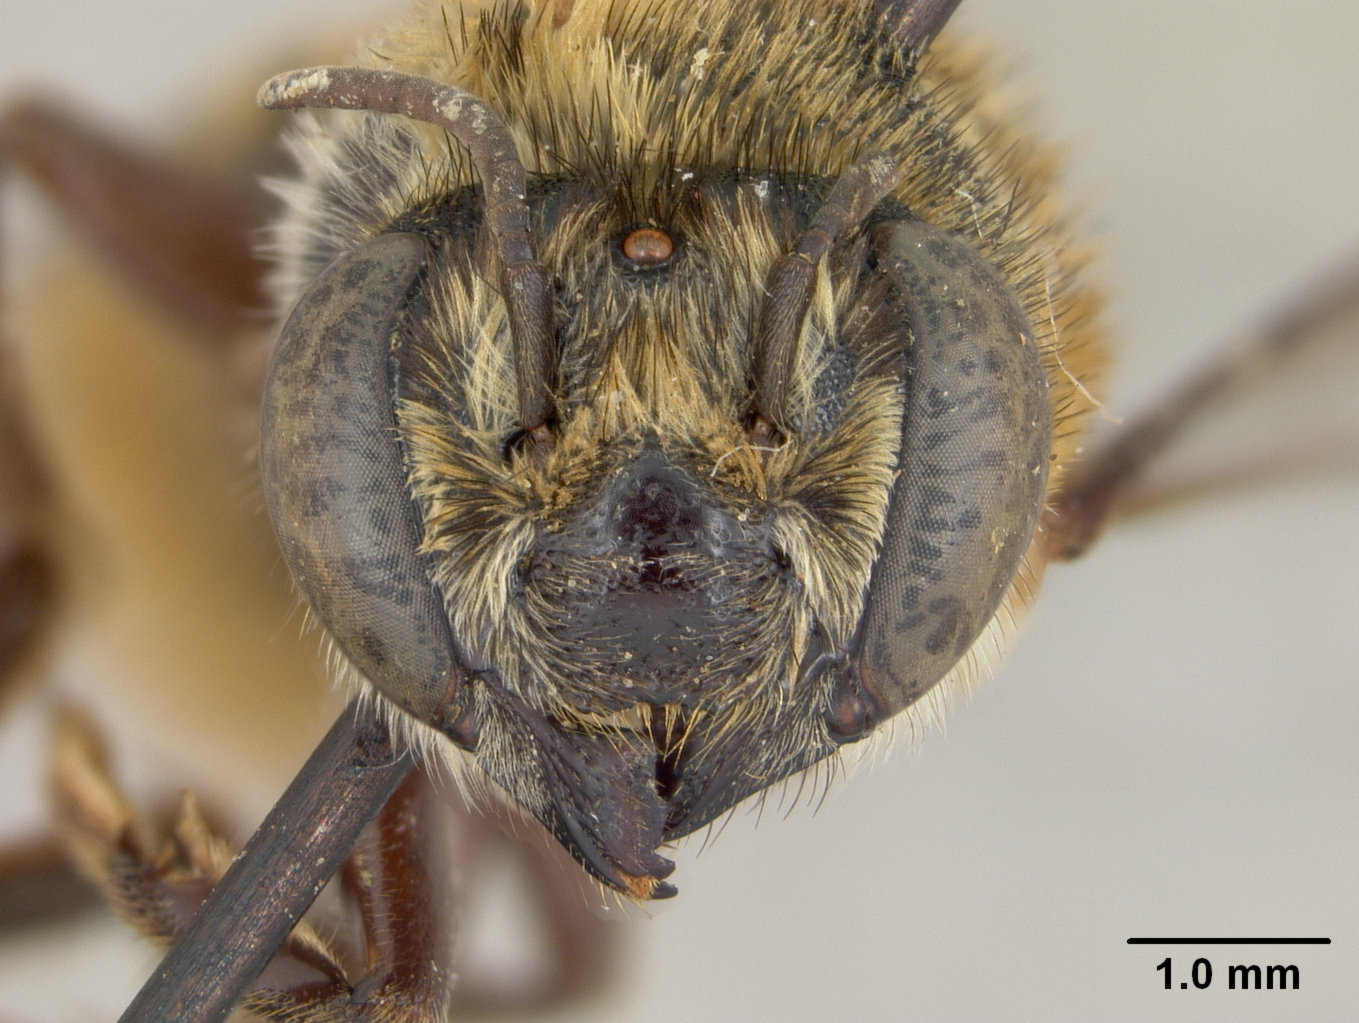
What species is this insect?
Megachile insolens
